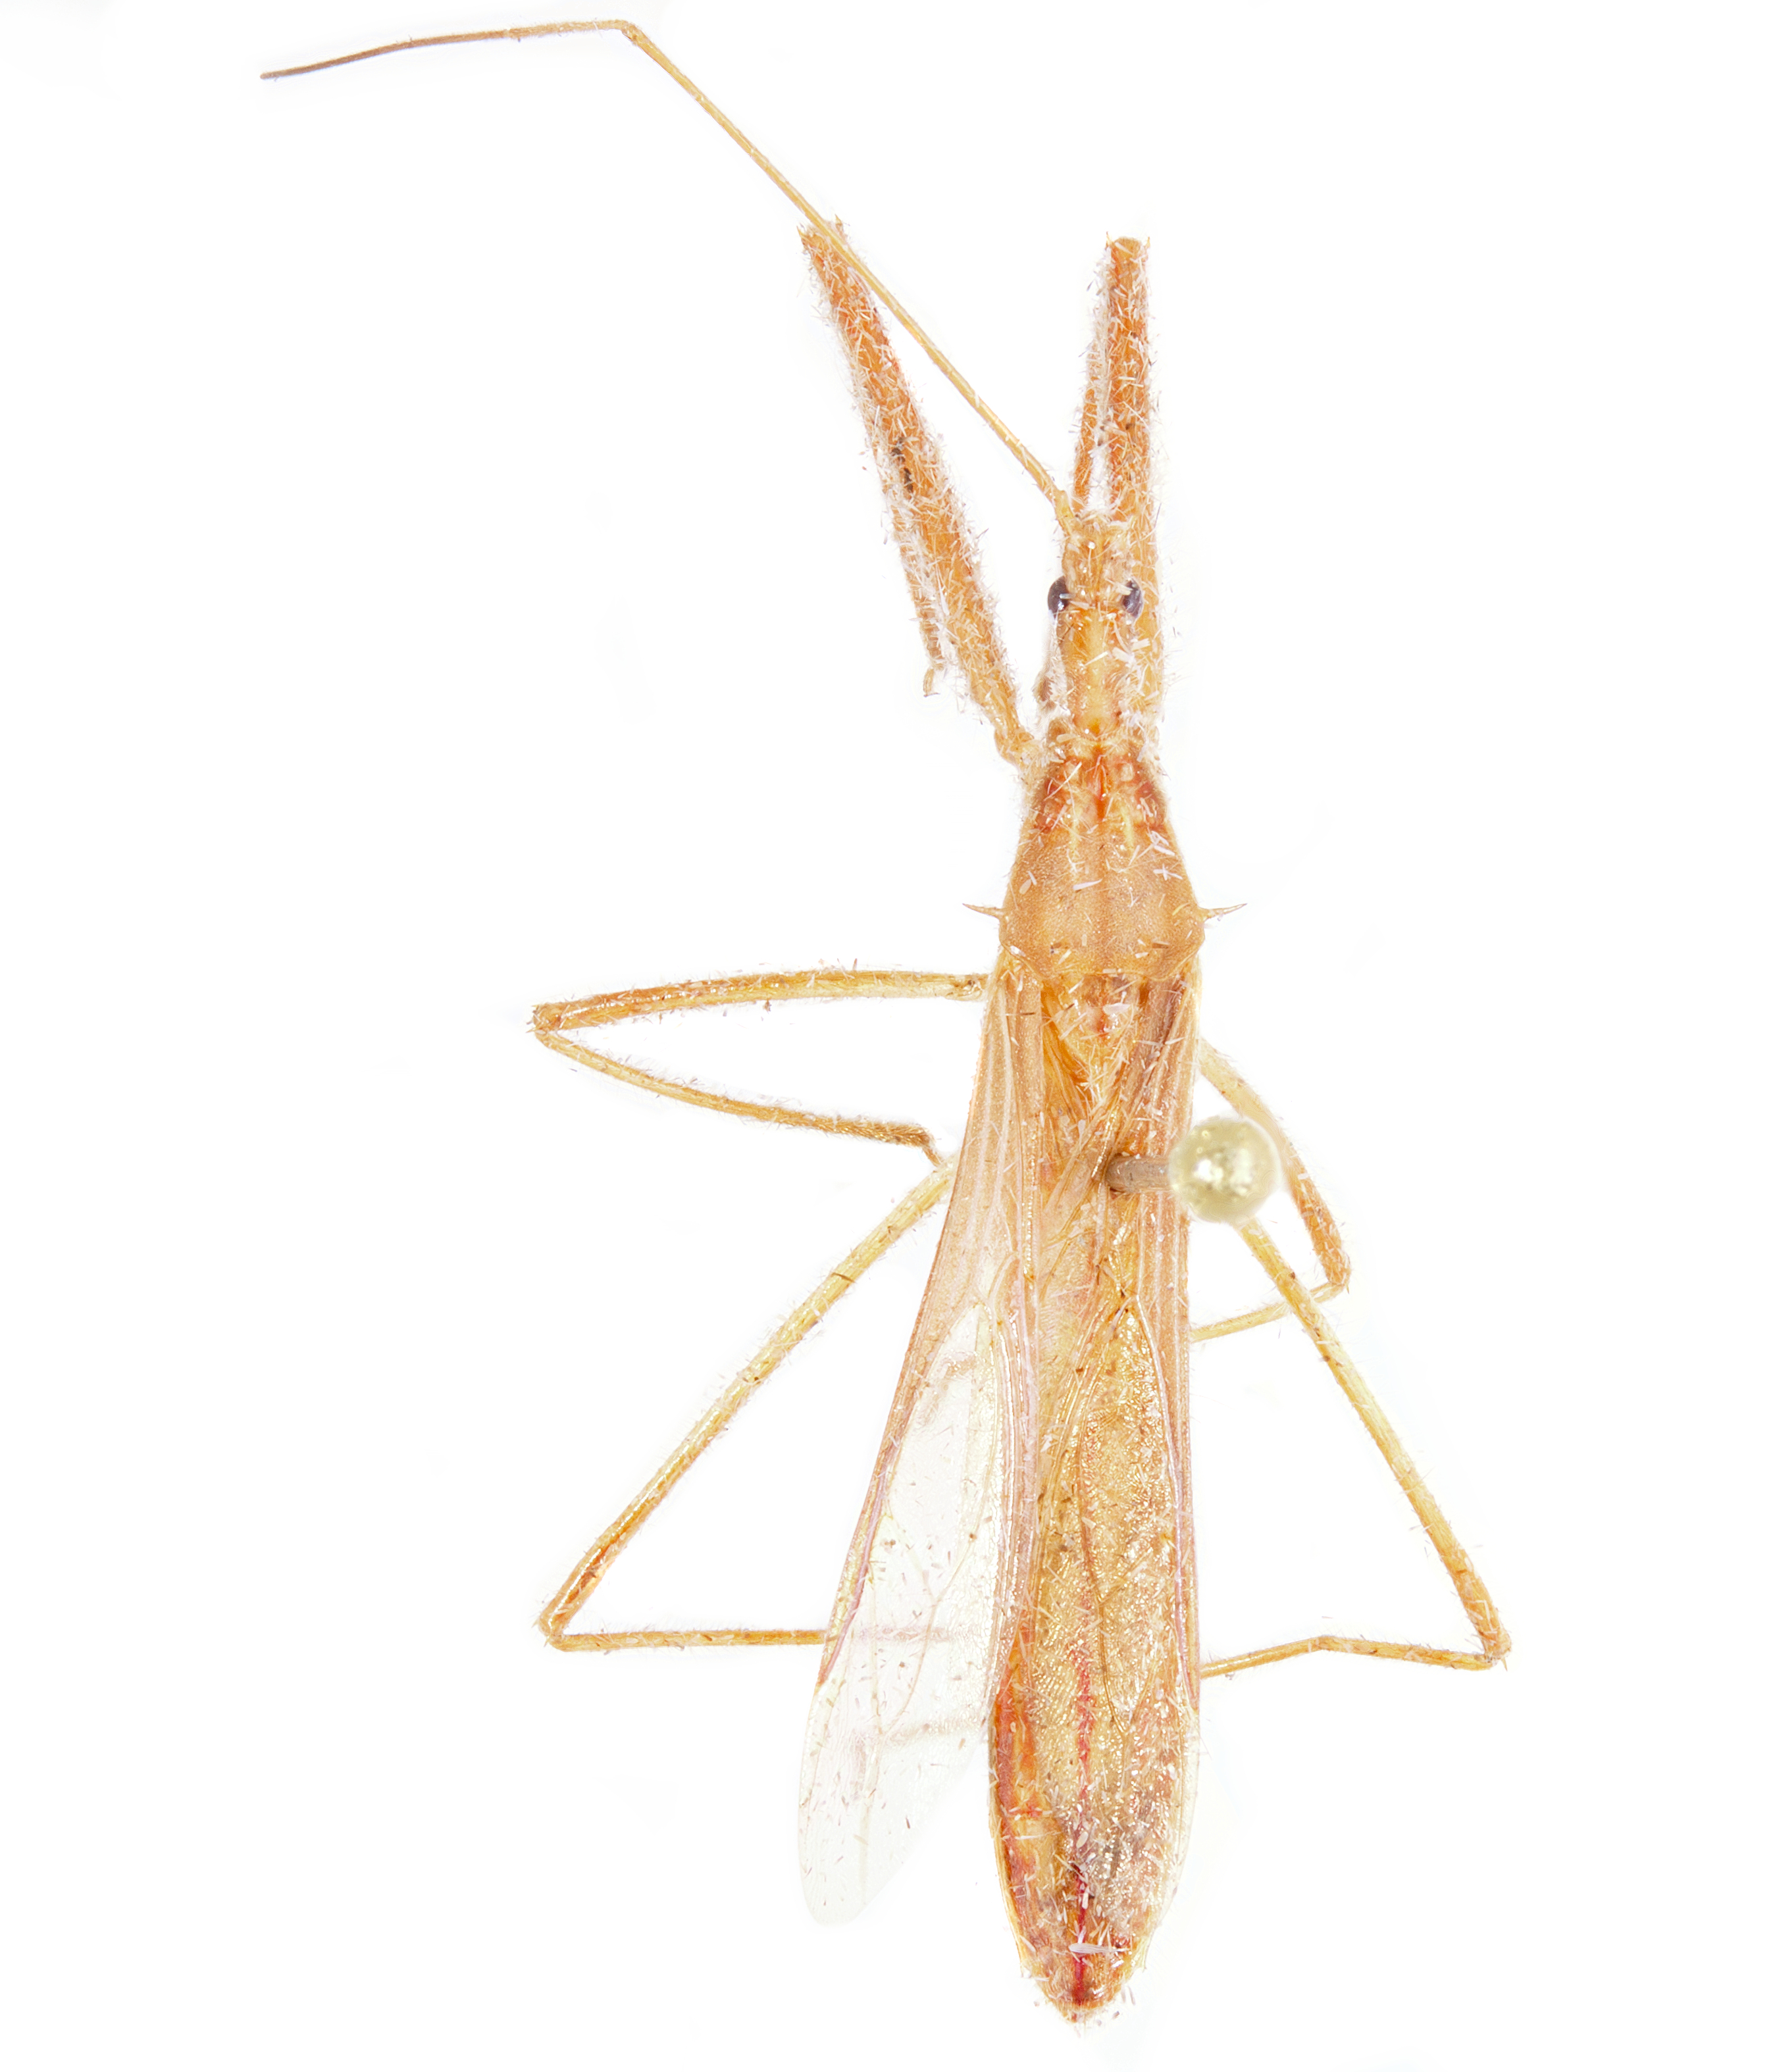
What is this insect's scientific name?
Doldina bicarinata
